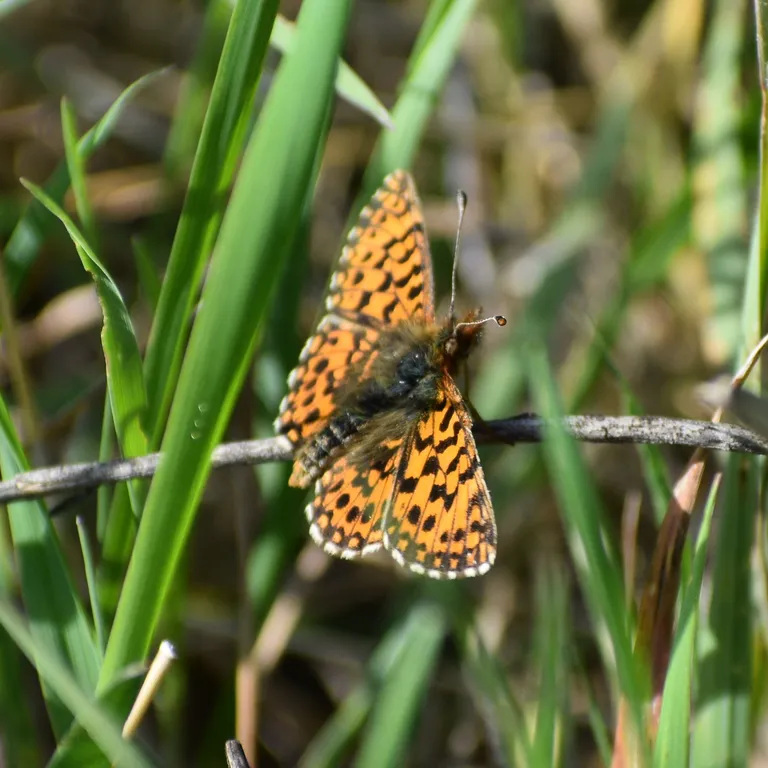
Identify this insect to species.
Boloria dia
